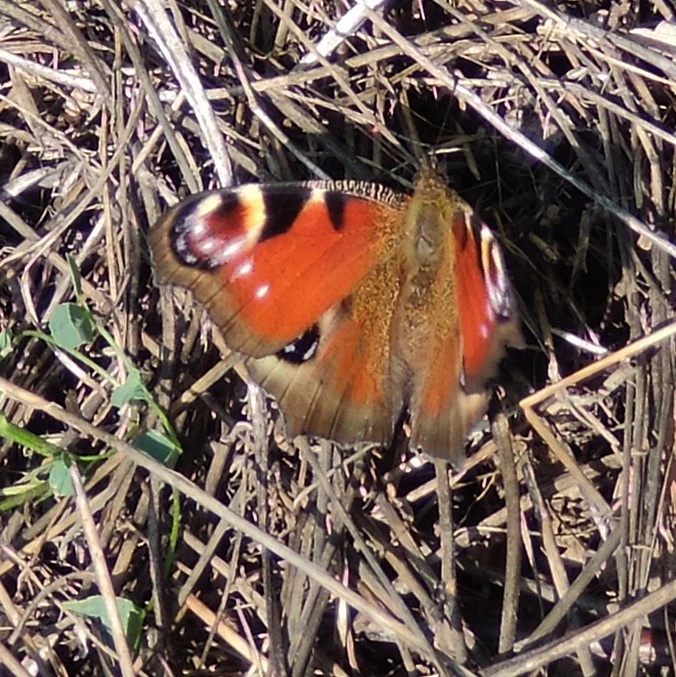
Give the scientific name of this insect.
Aglais io
